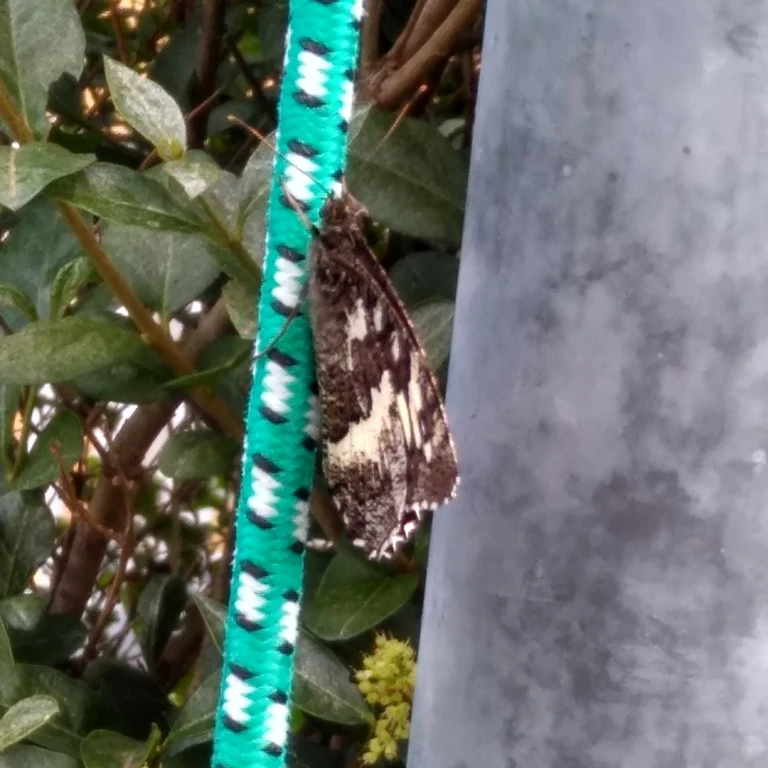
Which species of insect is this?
Brintesia circe
